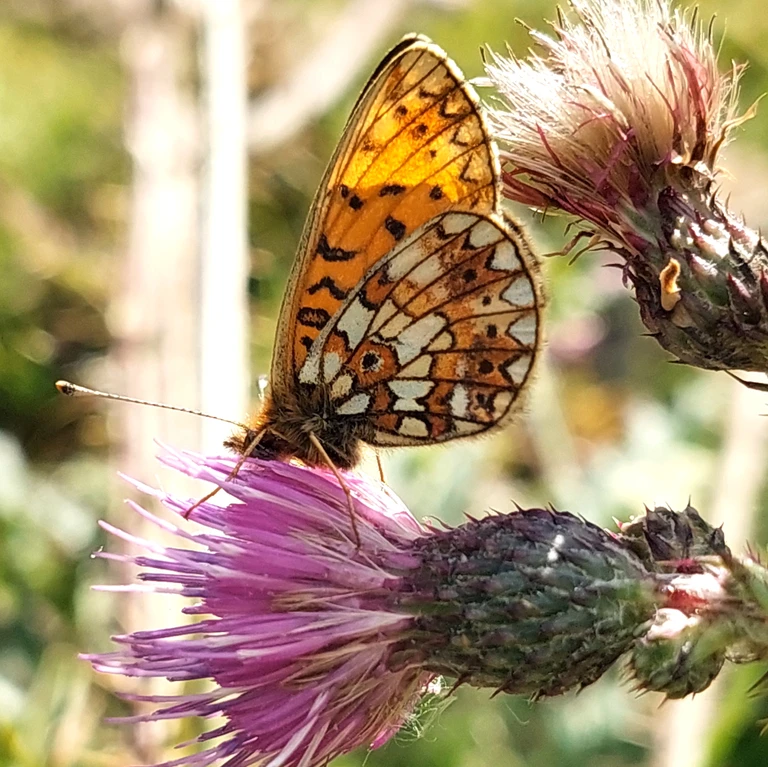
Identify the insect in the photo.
Boloria selene
